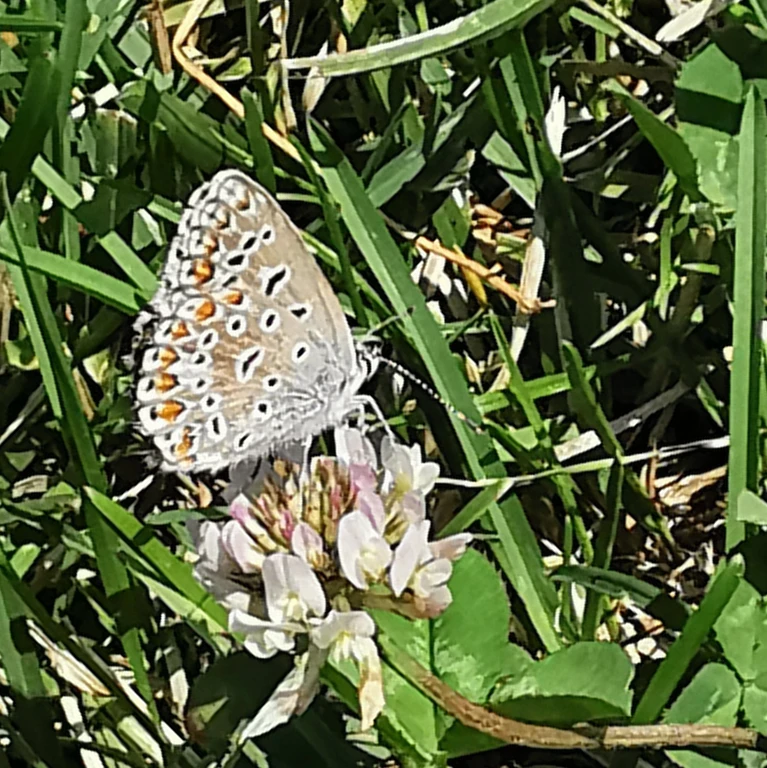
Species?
Polyommatus icarus
